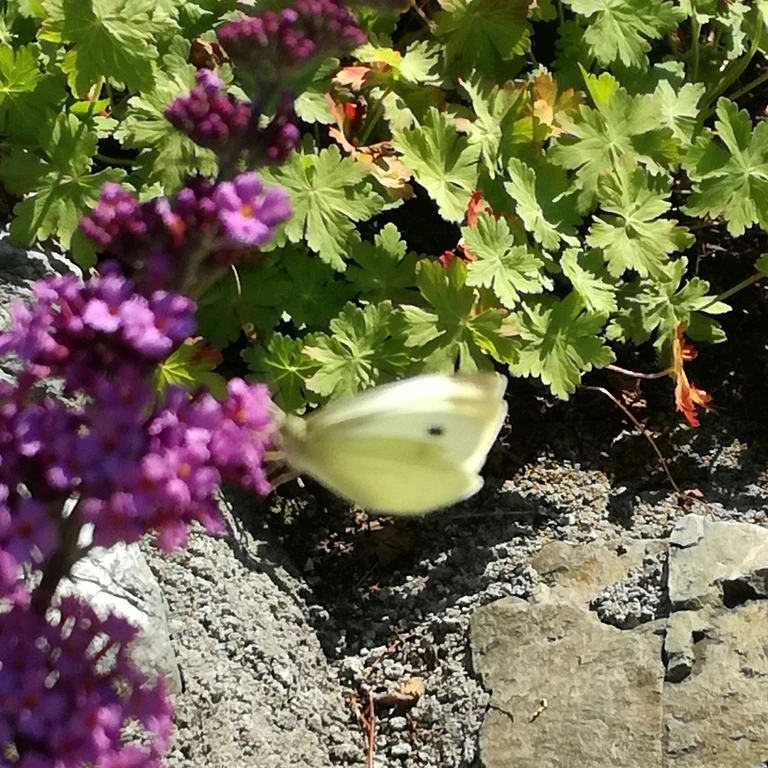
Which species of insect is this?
Pieris rapae
